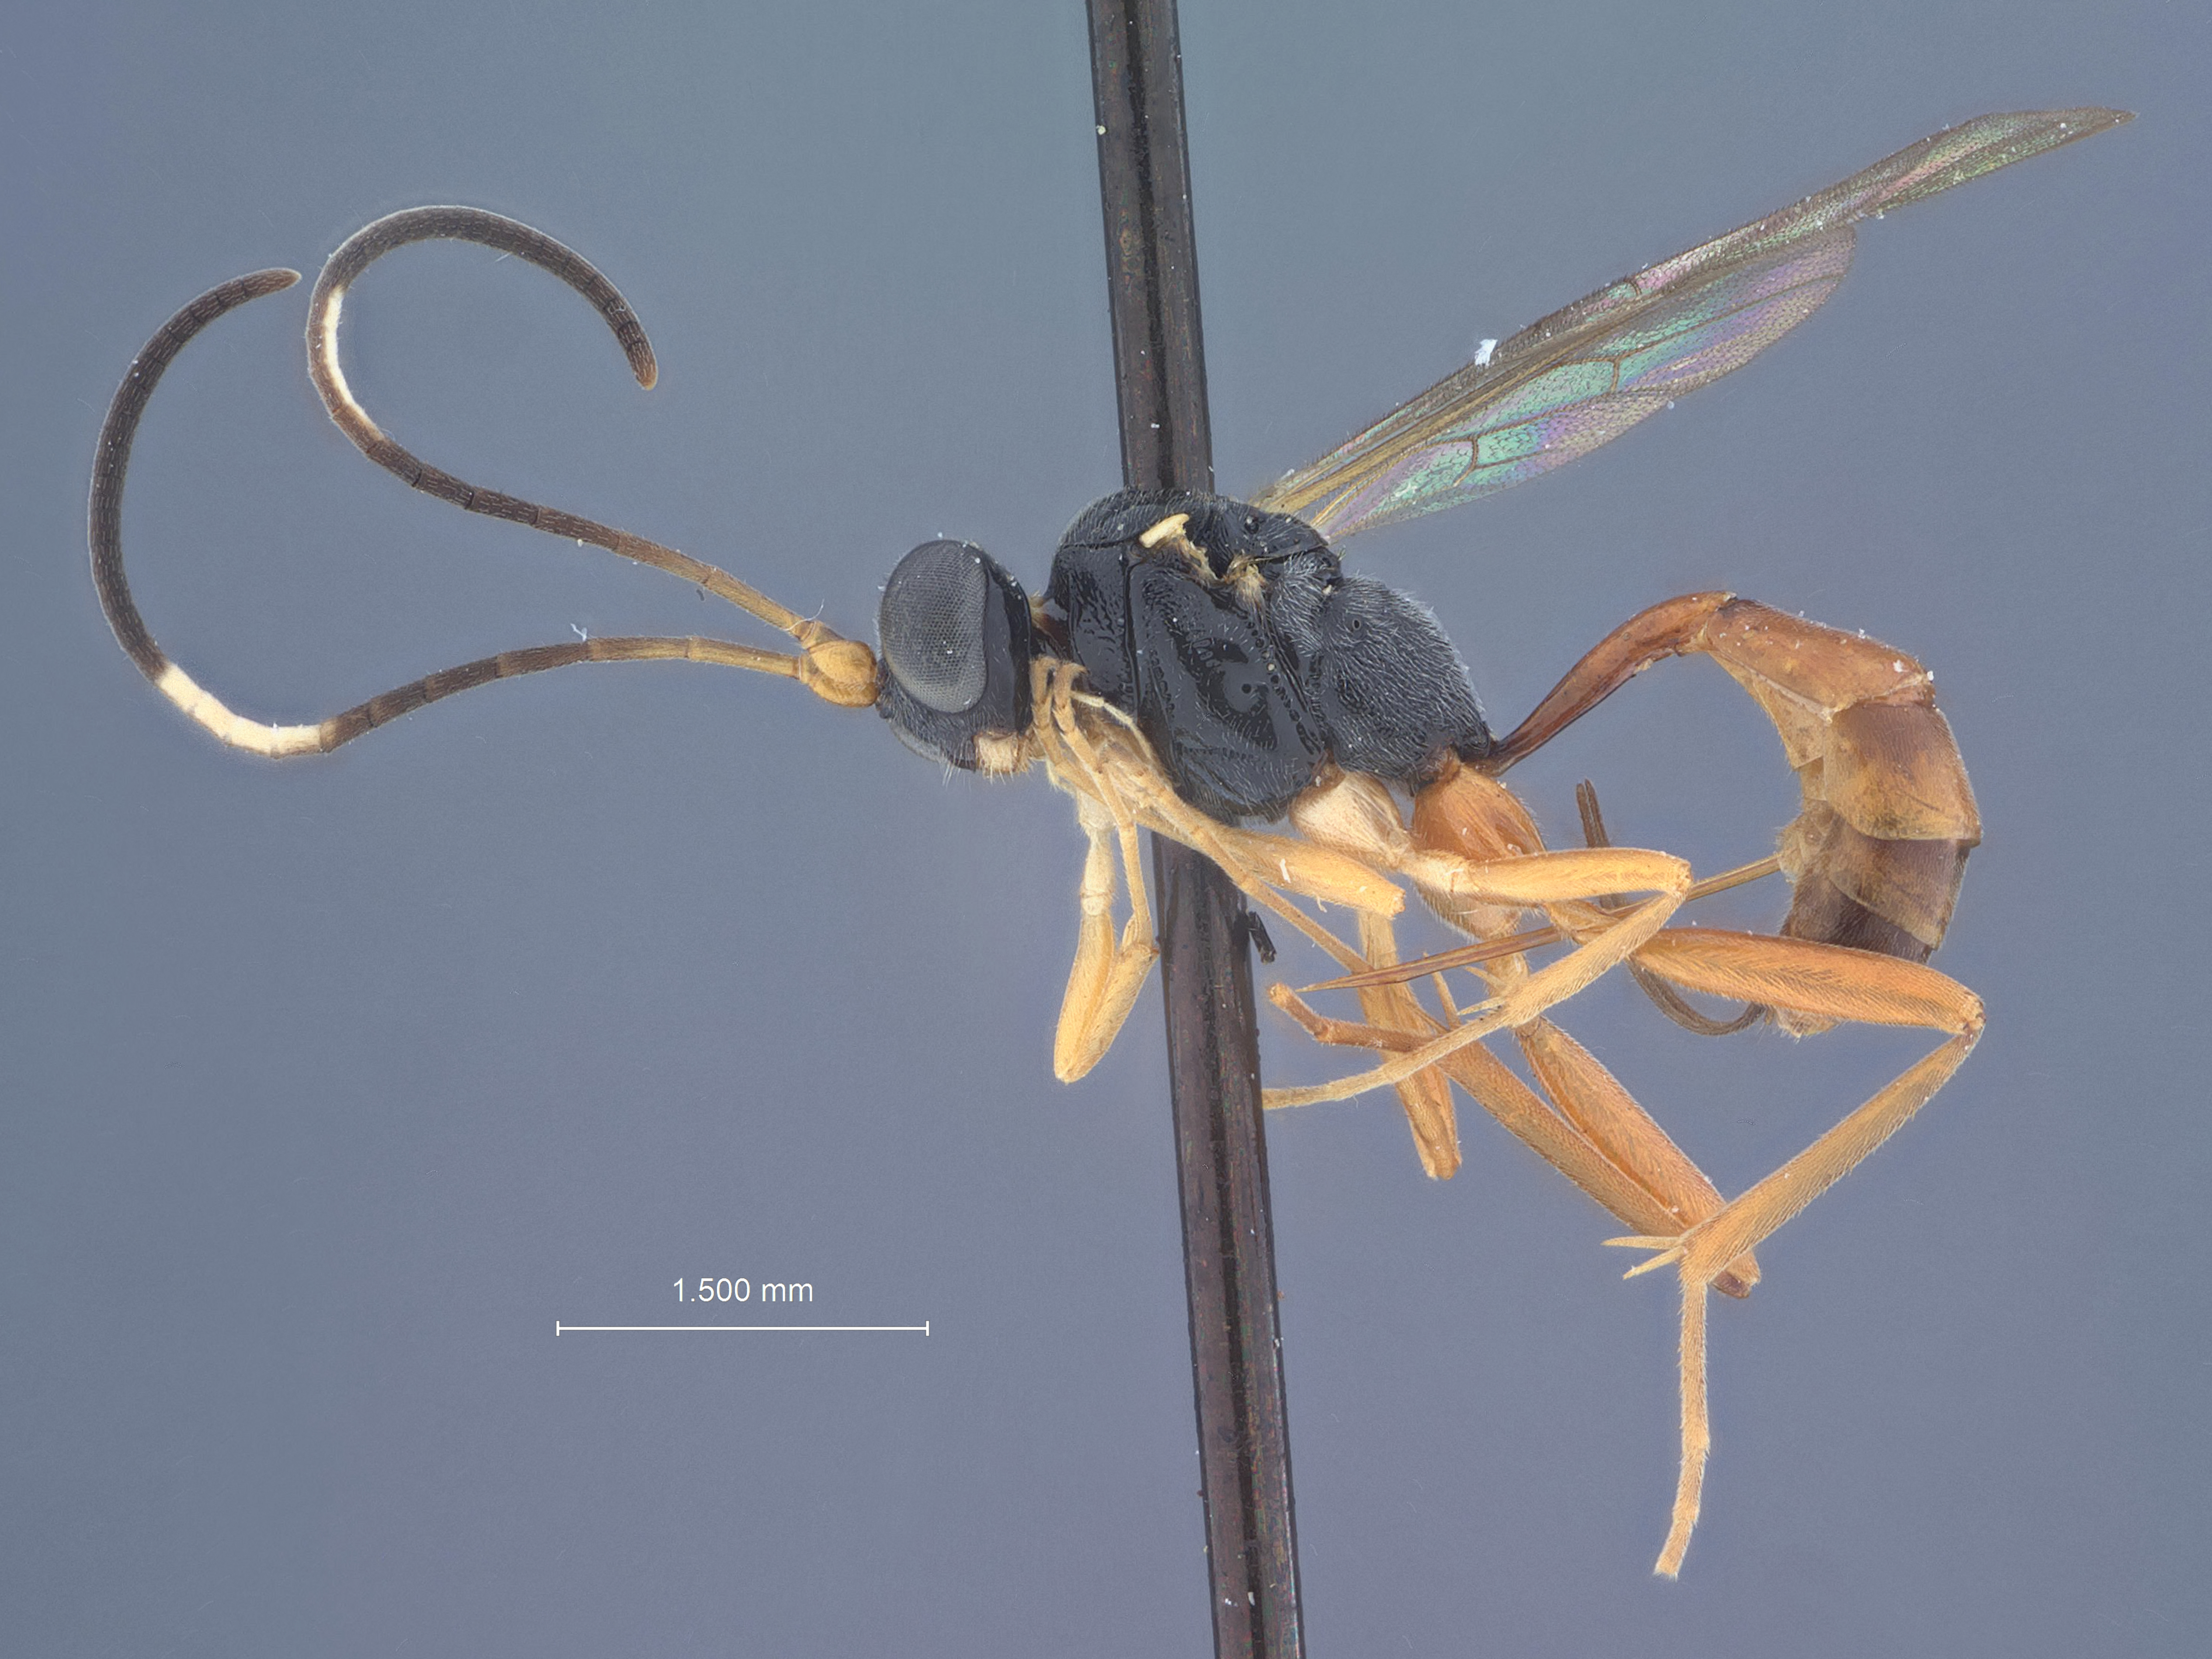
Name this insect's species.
Hemisphragis debilis
